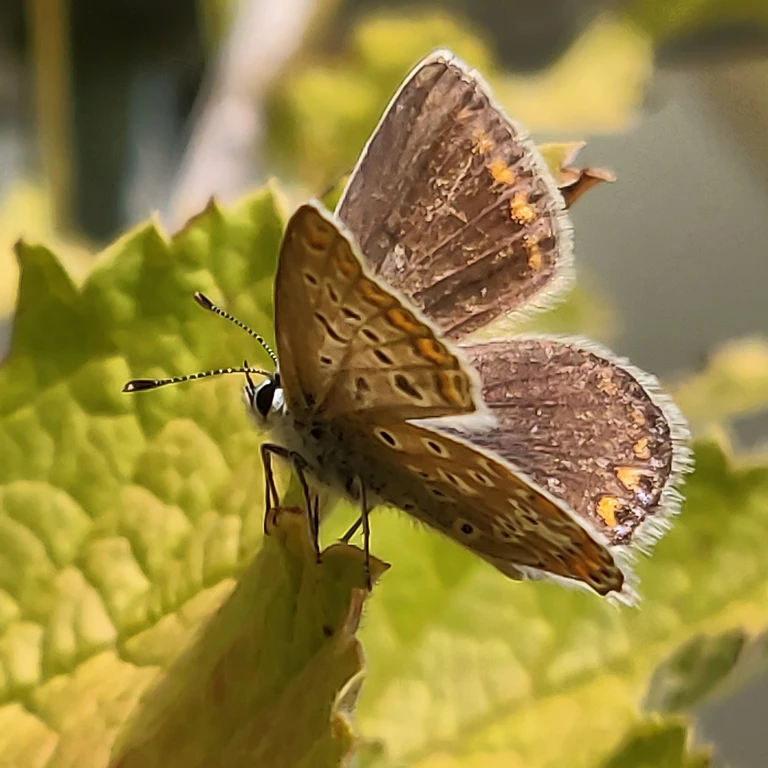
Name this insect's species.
Polyommatus icarus
